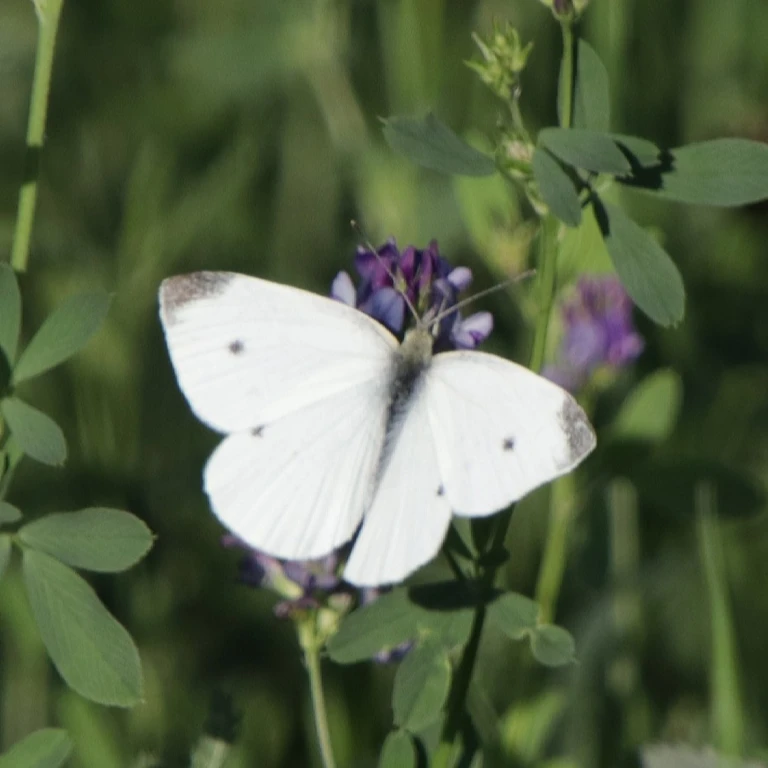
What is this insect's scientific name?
Pieris rapae
